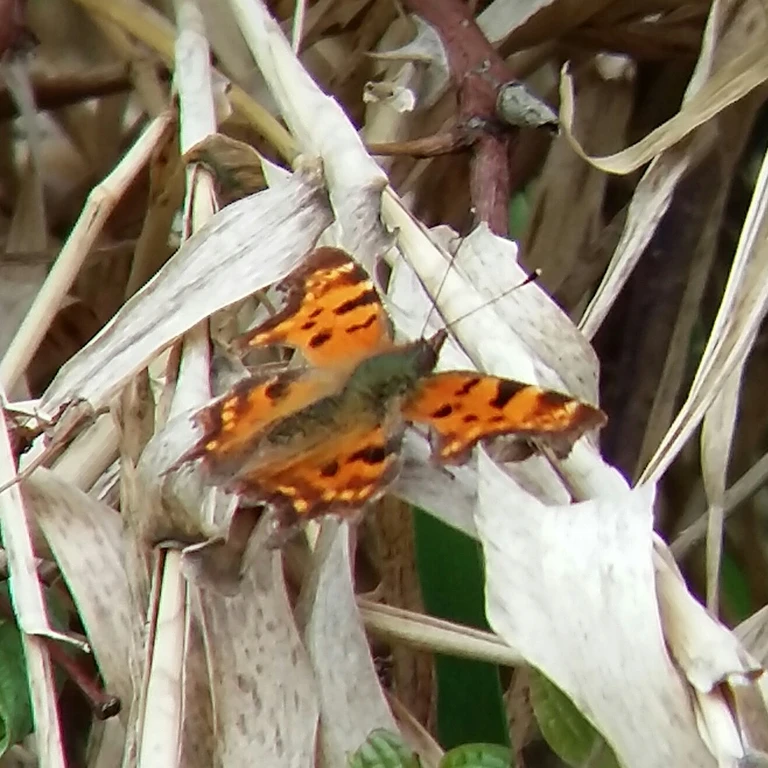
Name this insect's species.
Polygonia c-album
